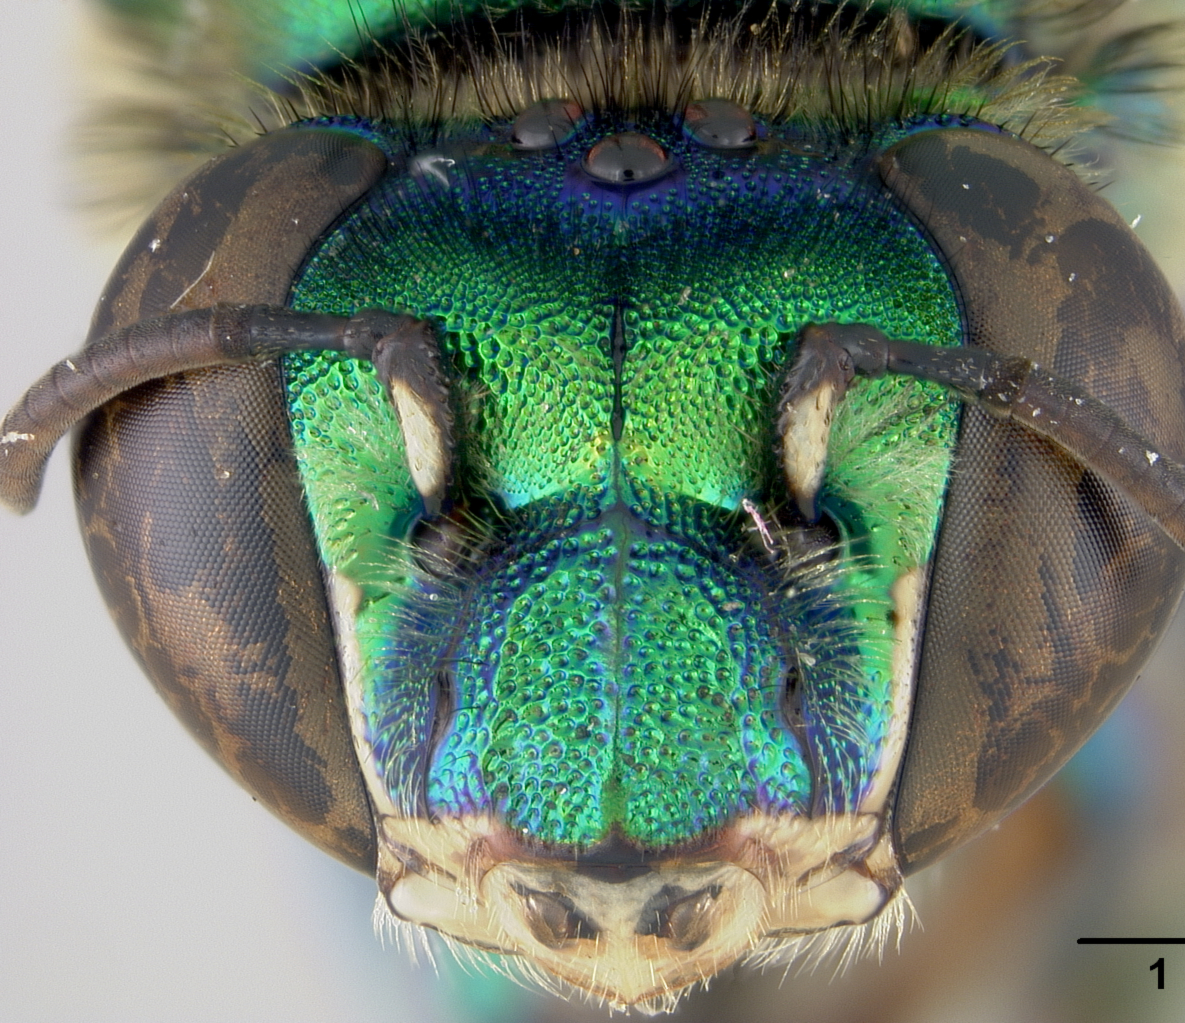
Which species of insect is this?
Euglossa laevicincta
